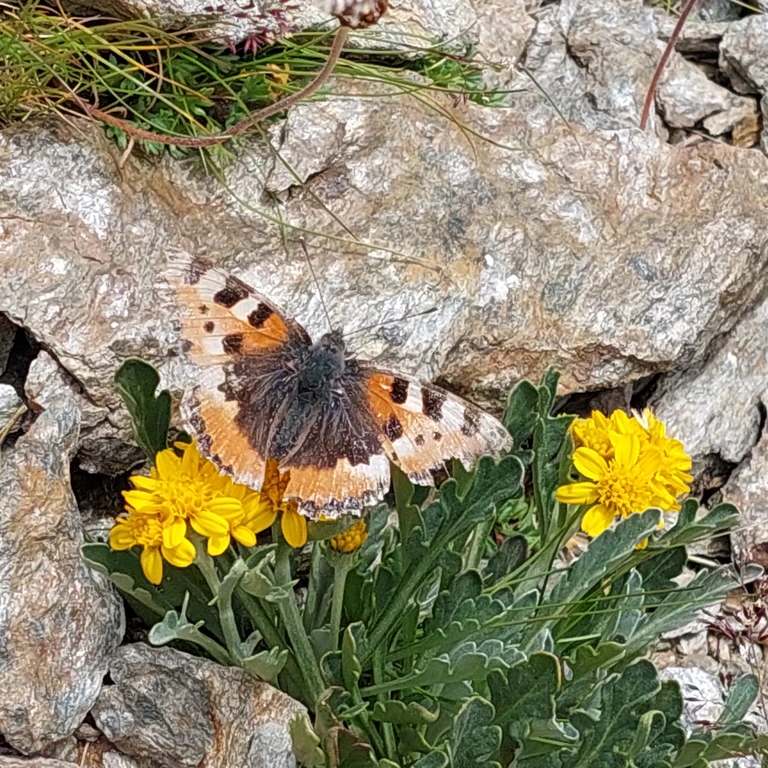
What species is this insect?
Aglais urticae
